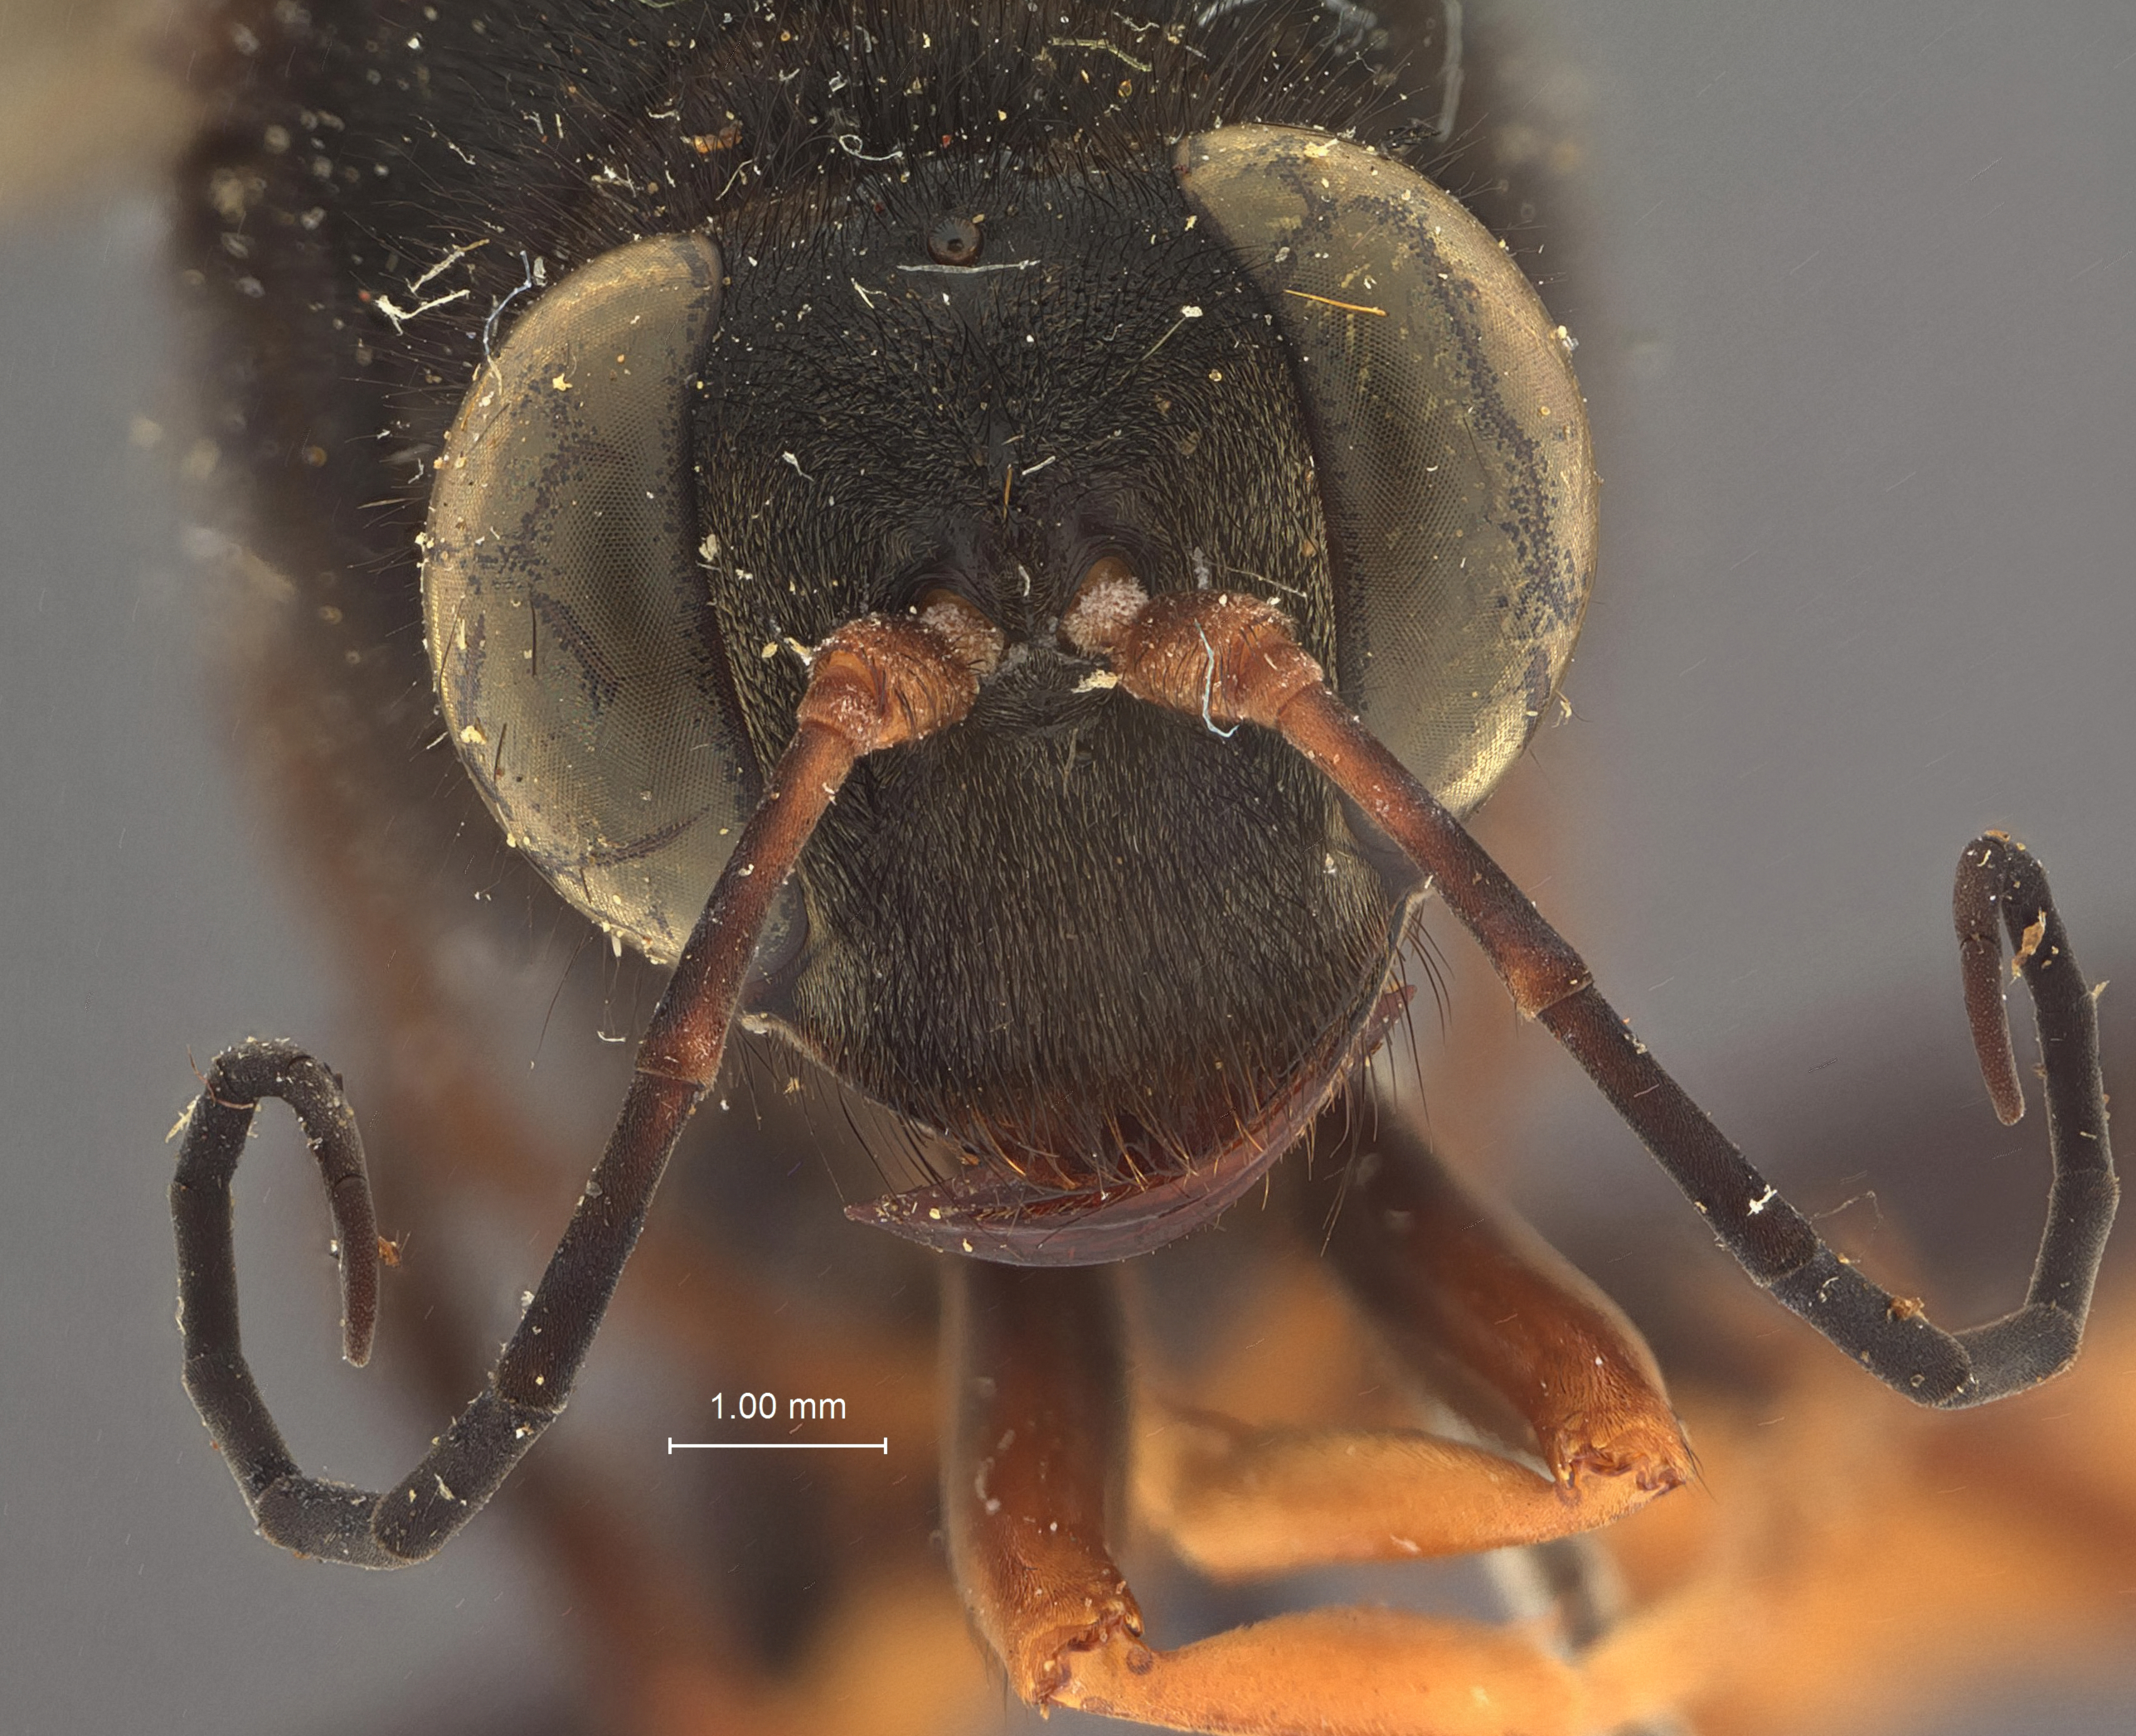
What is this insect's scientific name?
Sceliphron luzonensis
